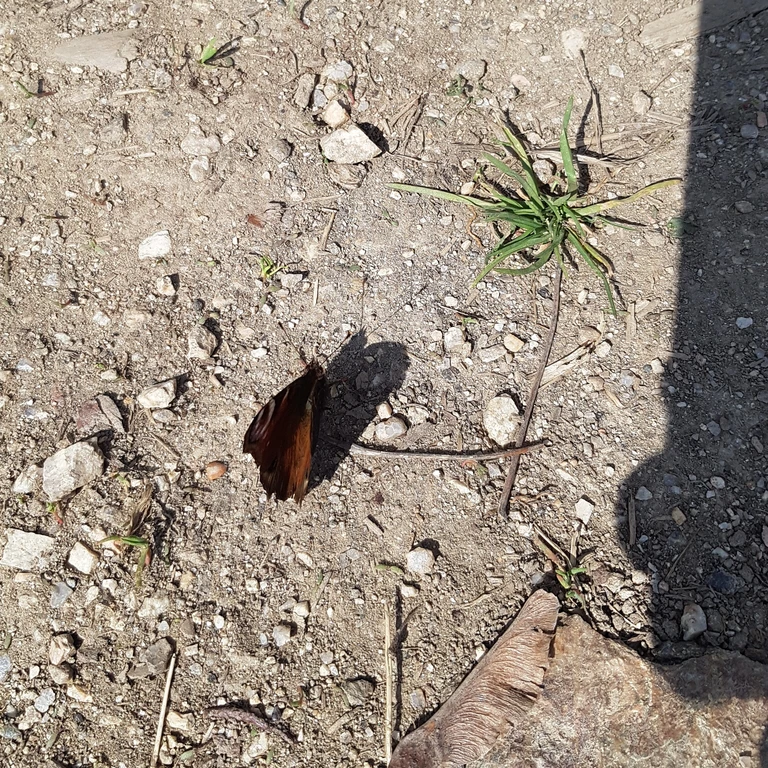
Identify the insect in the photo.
Aglais io
